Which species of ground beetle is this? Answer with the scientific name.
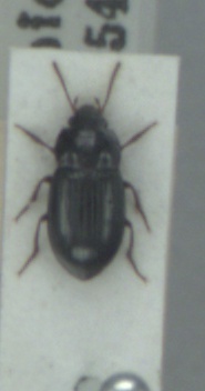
Amara infima
